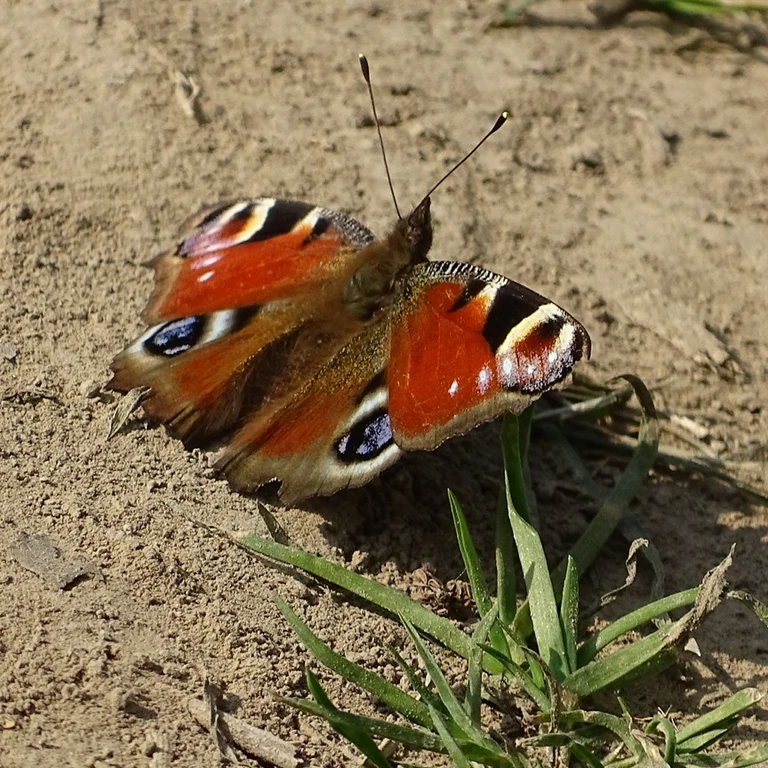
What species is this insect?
Aglais io
